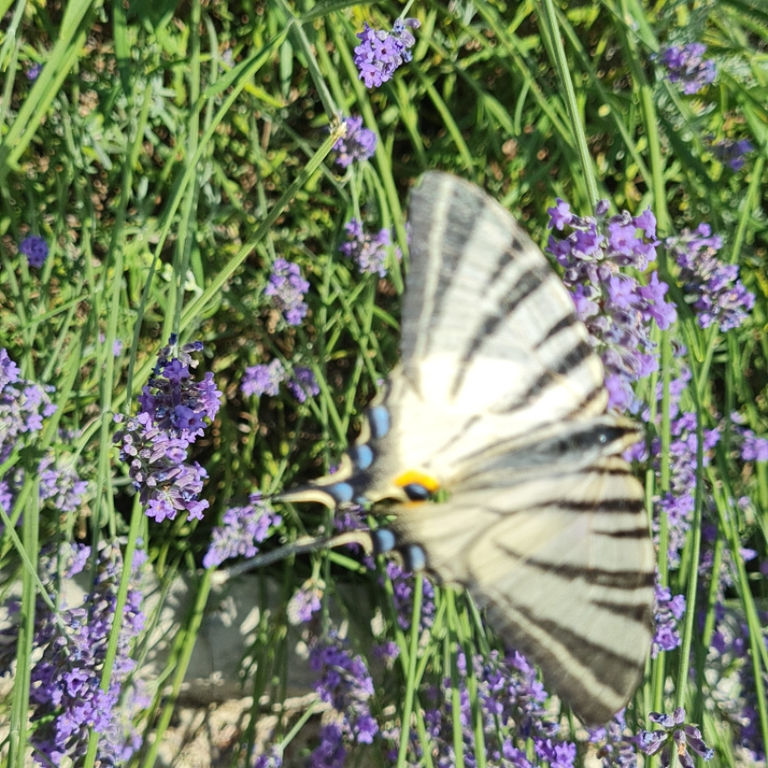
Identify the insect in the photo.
Iphiclides podalirius
